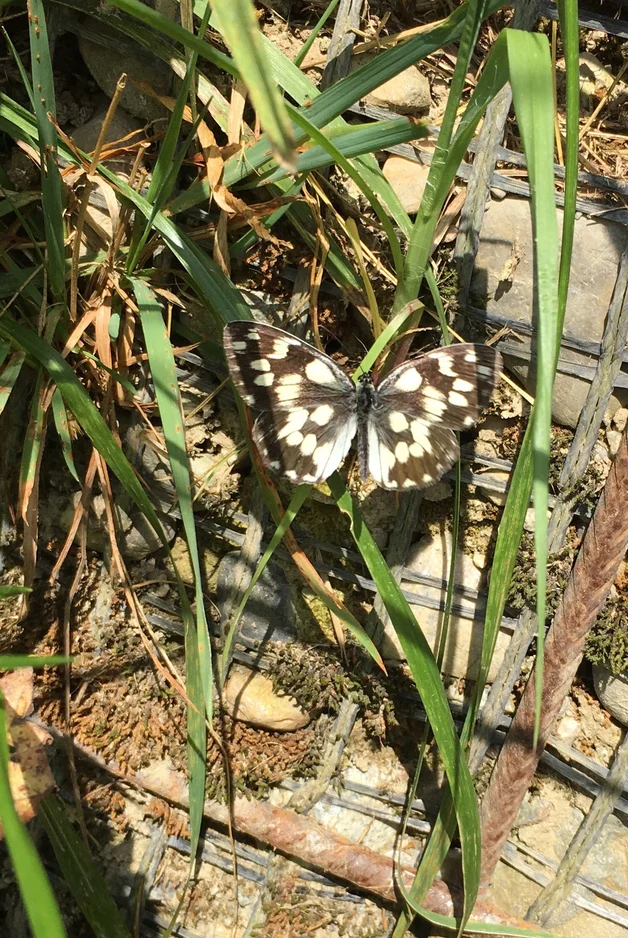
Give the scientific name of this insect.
Melanargia galathea
